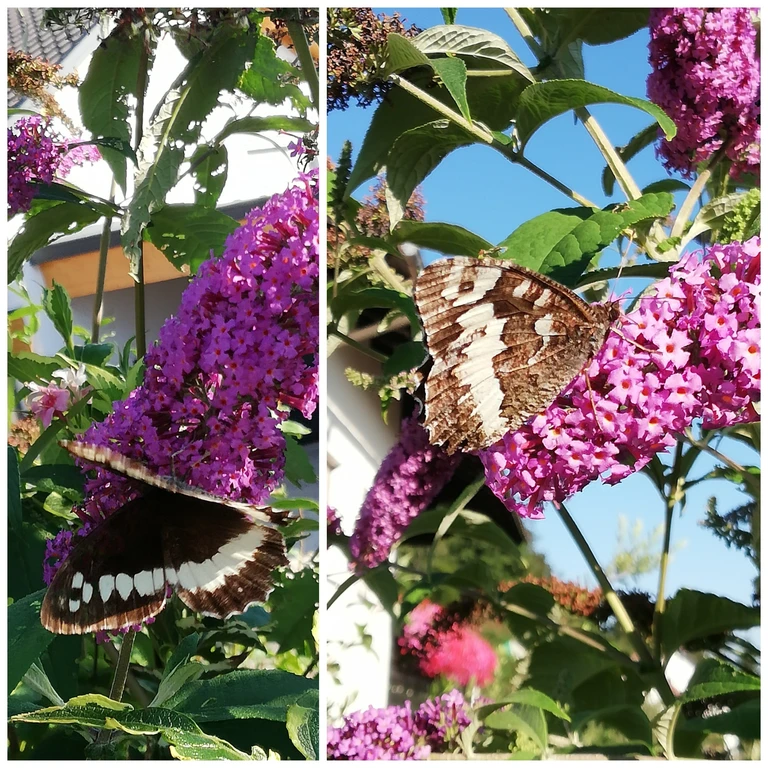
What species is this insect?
Brintesia circe
